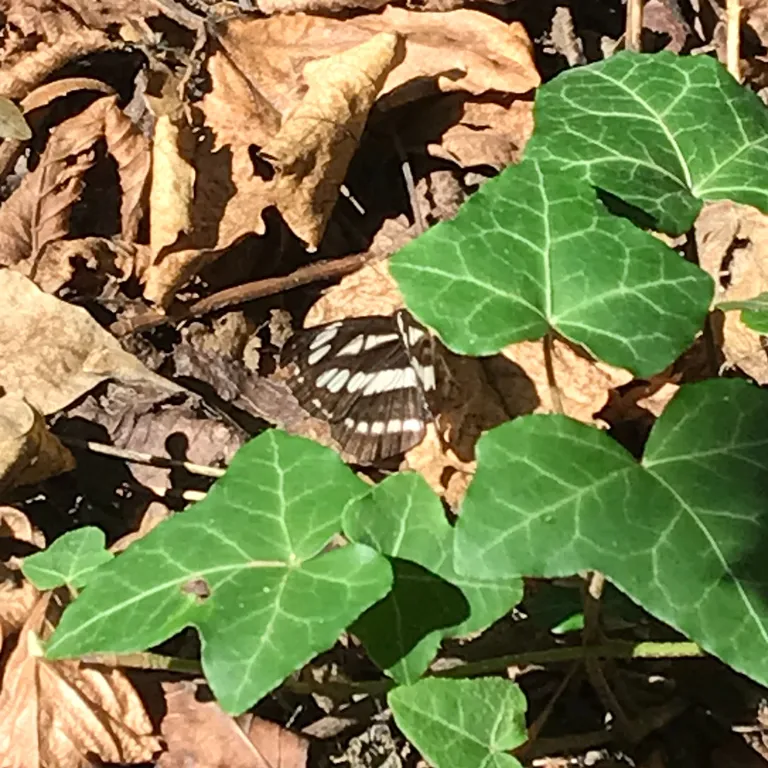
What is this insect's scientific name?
Neptis sappho
